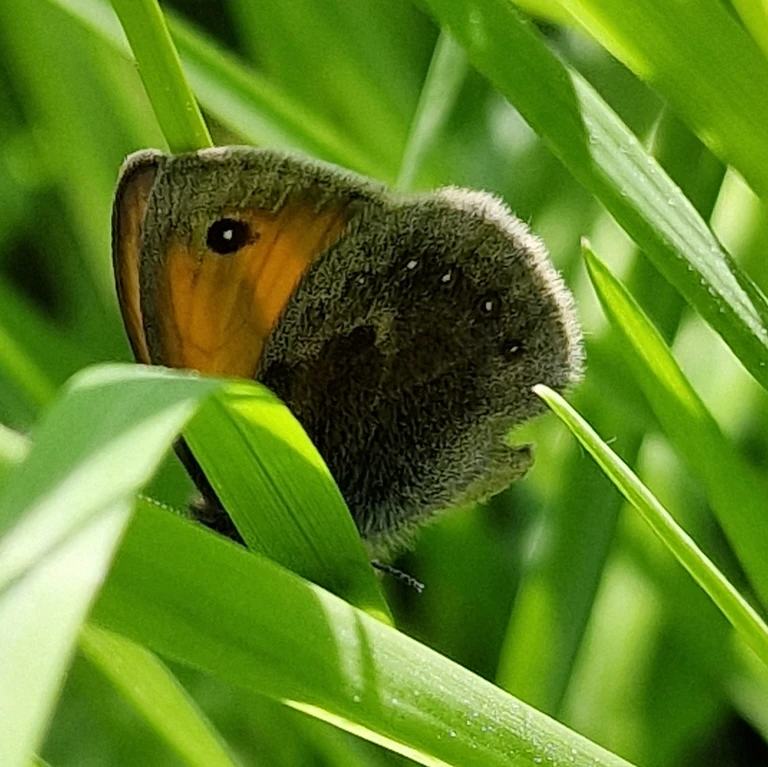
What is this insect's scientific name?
Coenonympha pamphilus
